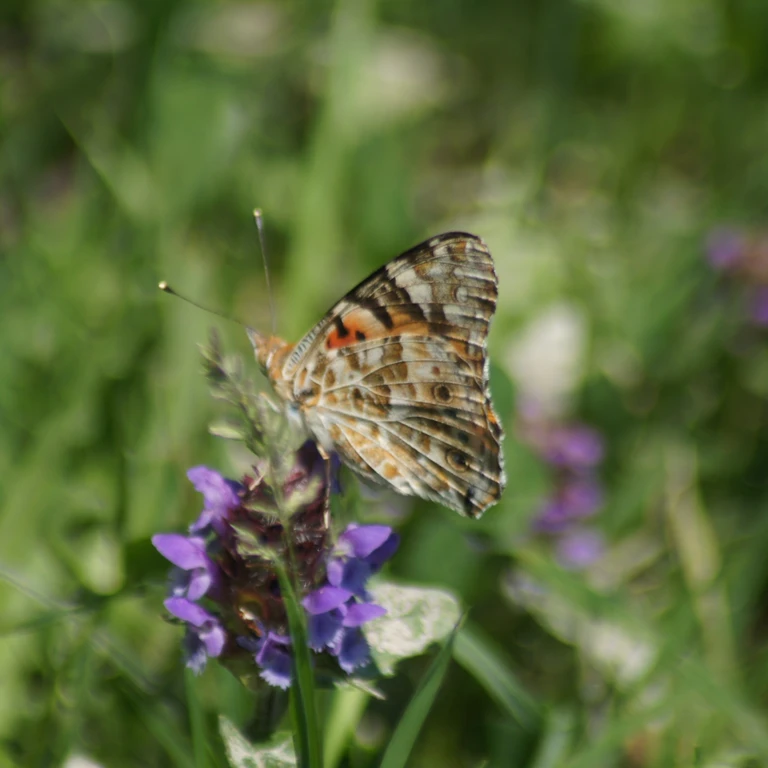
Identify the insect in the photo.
Vanessa cardui
